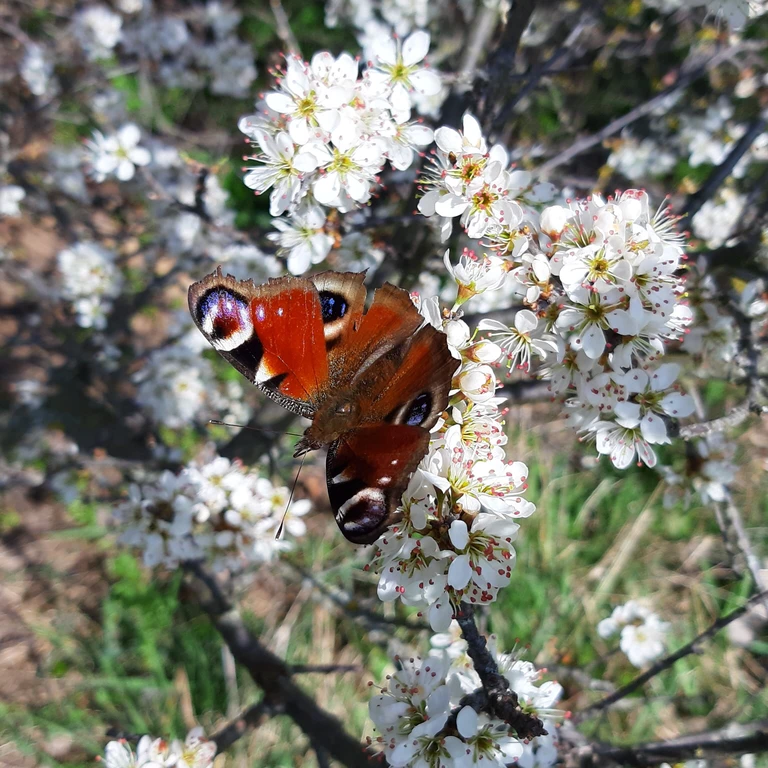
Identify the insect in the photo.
Aglais io
